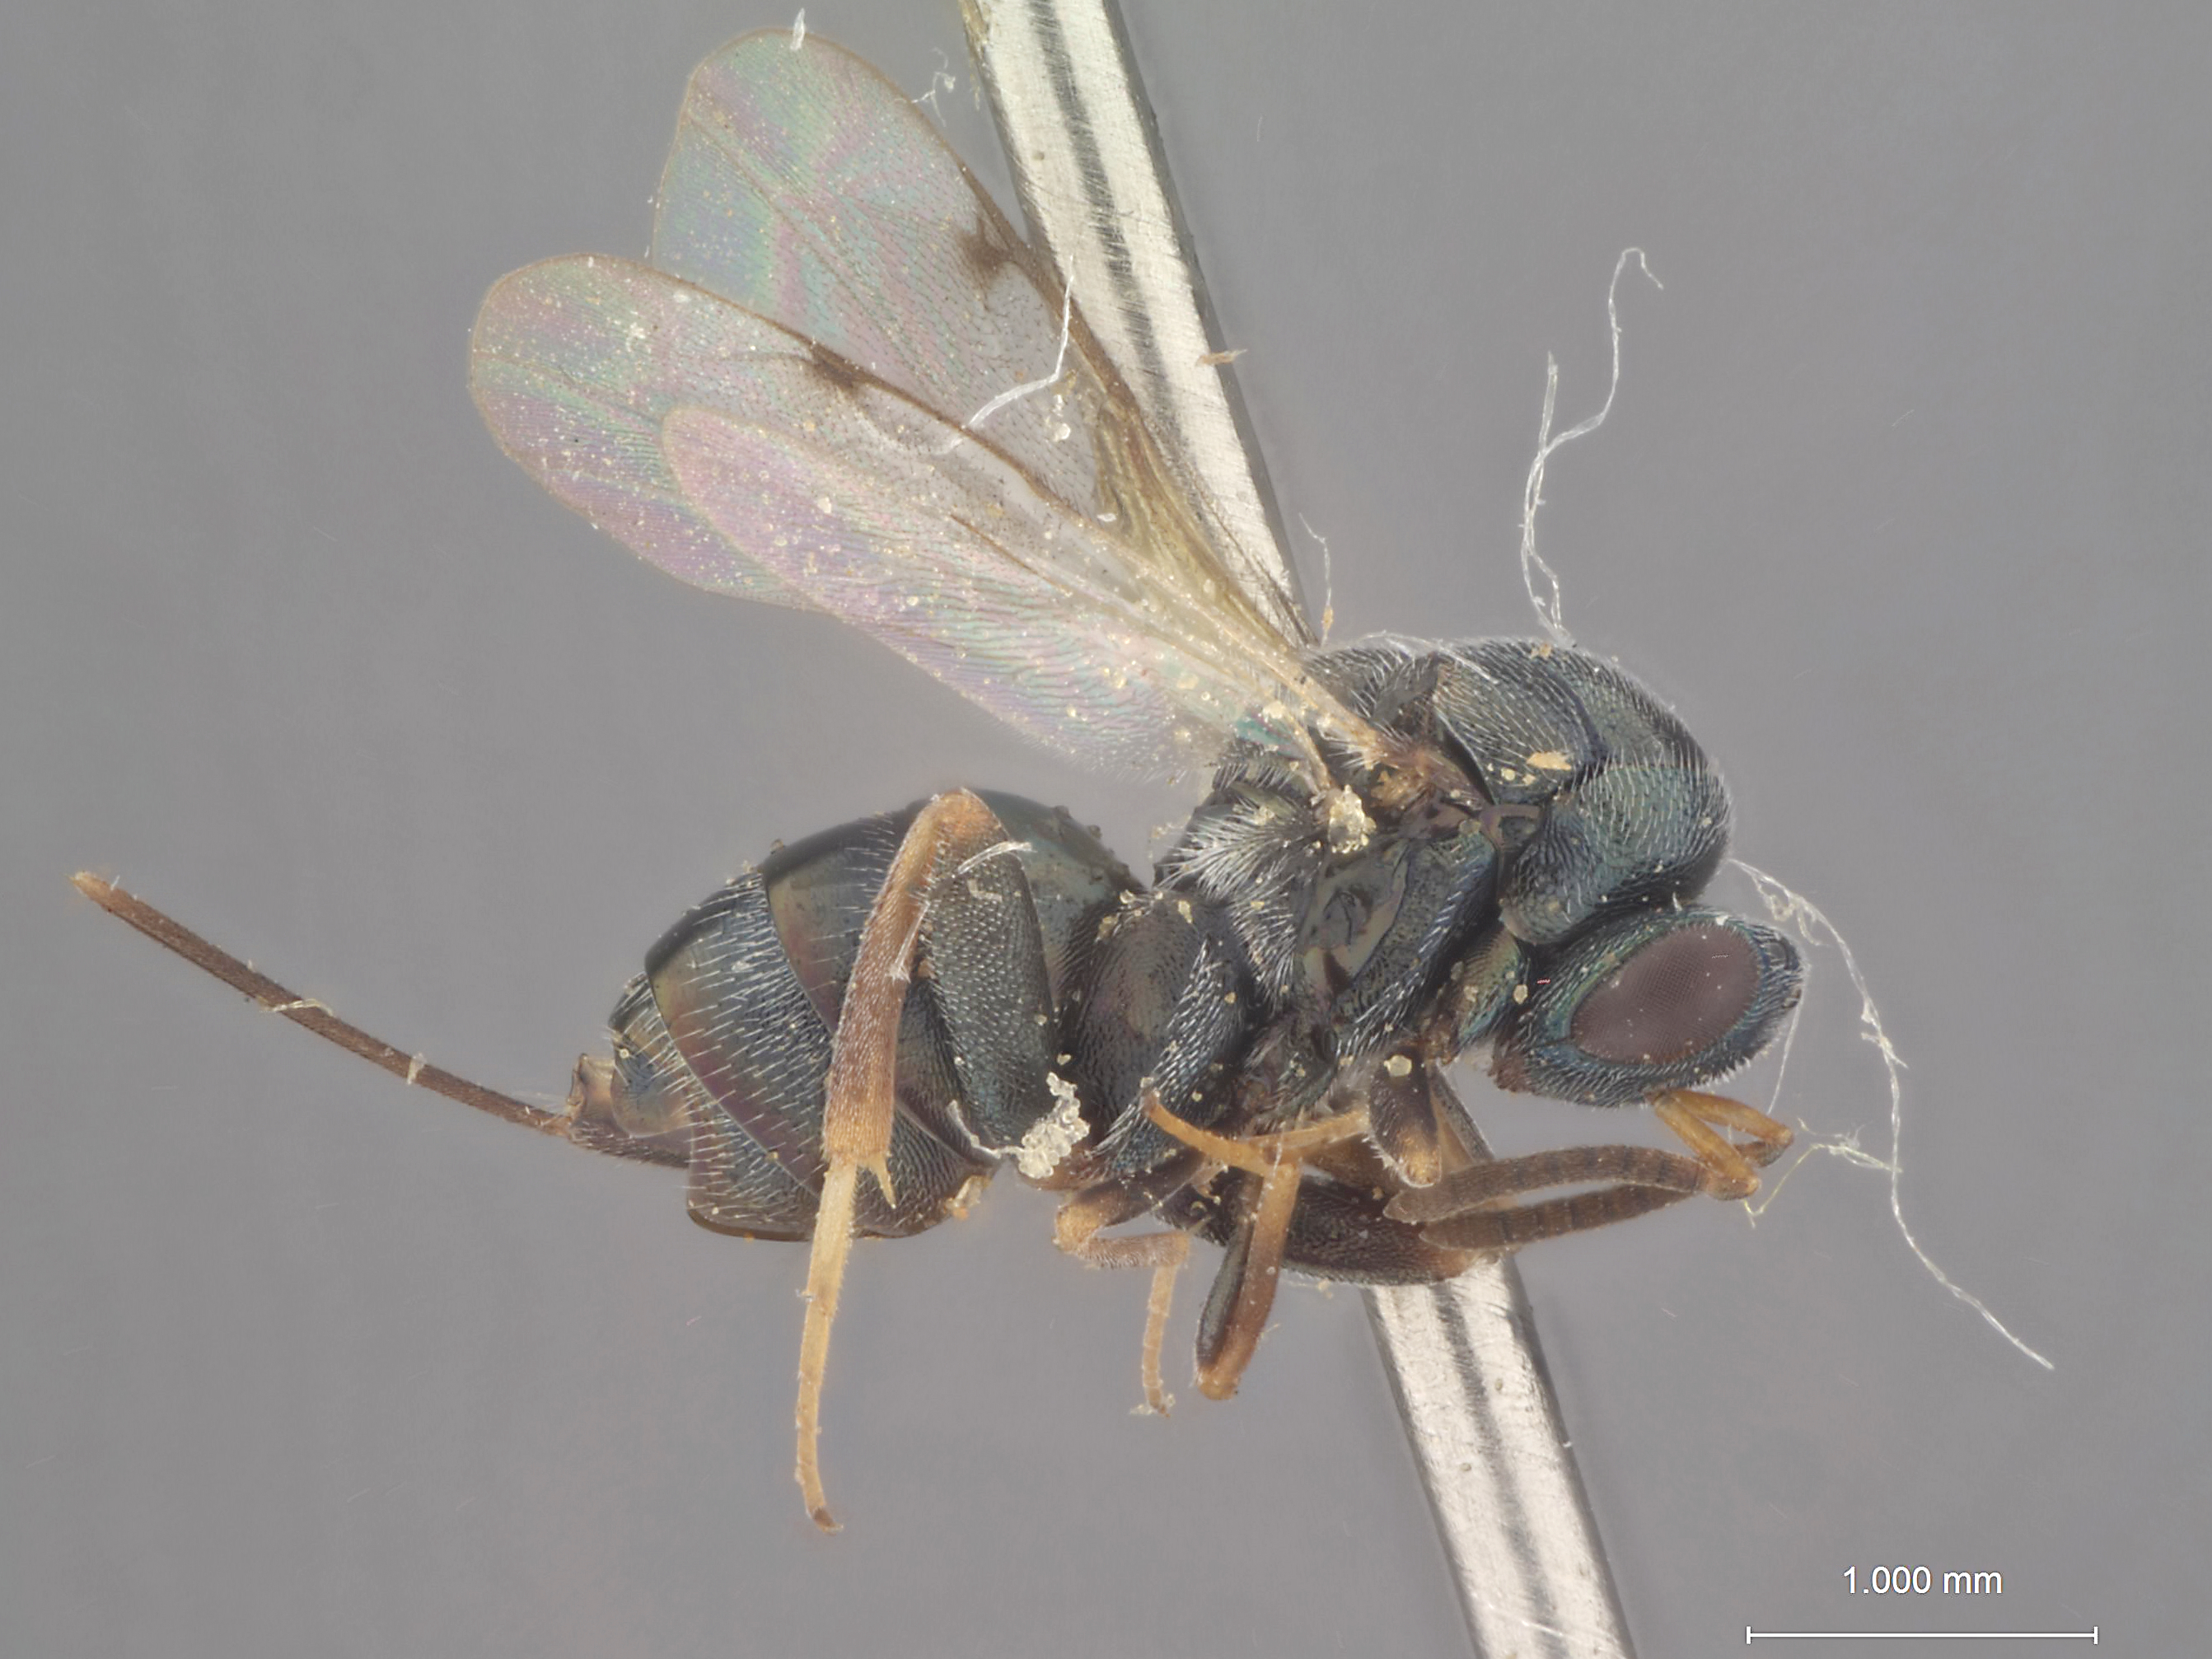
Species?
Monodontomerus kazakhstanicus
